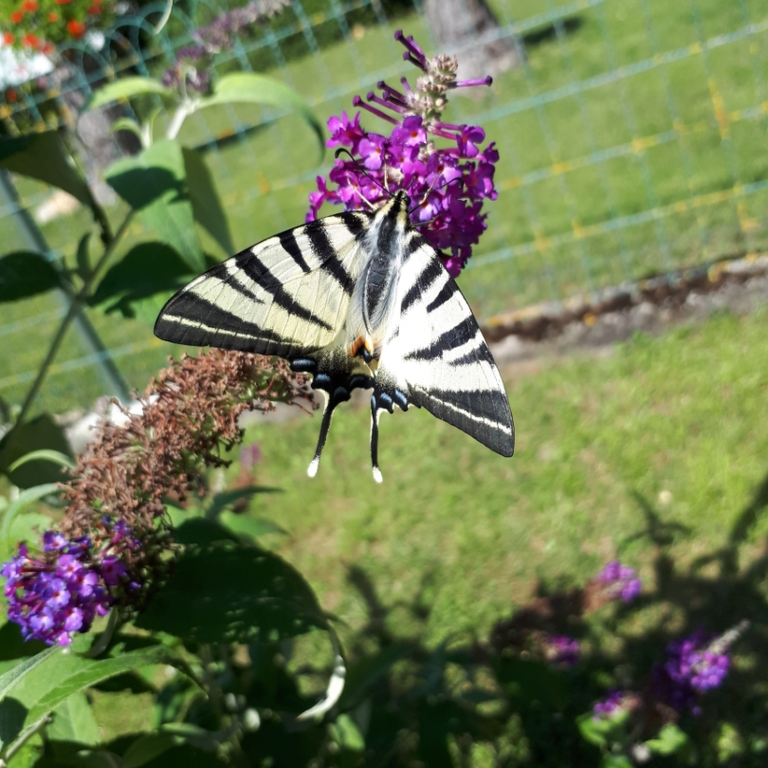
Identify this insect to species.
Iphiclides podalirius
